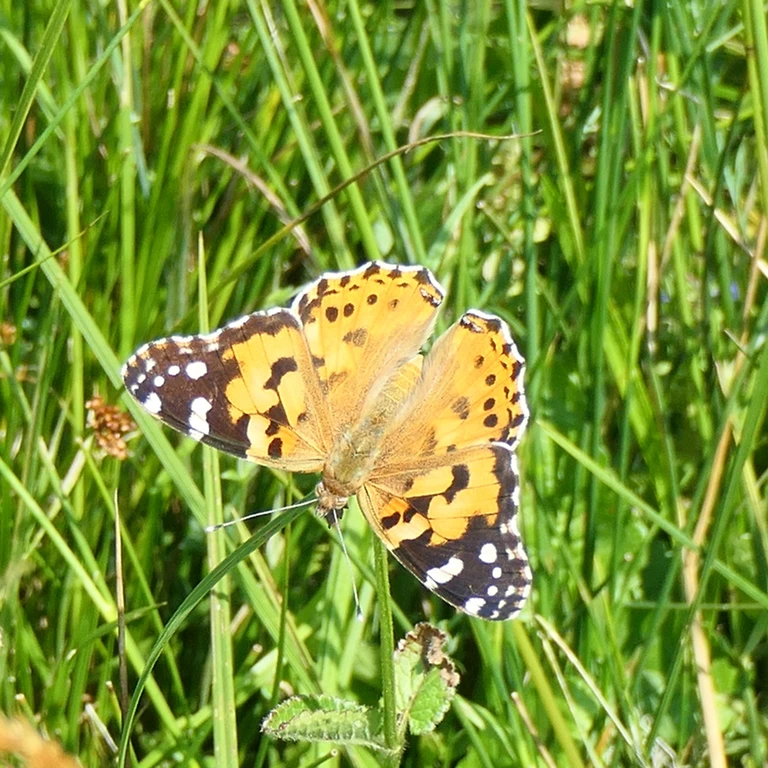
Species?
Vanessa cardui
